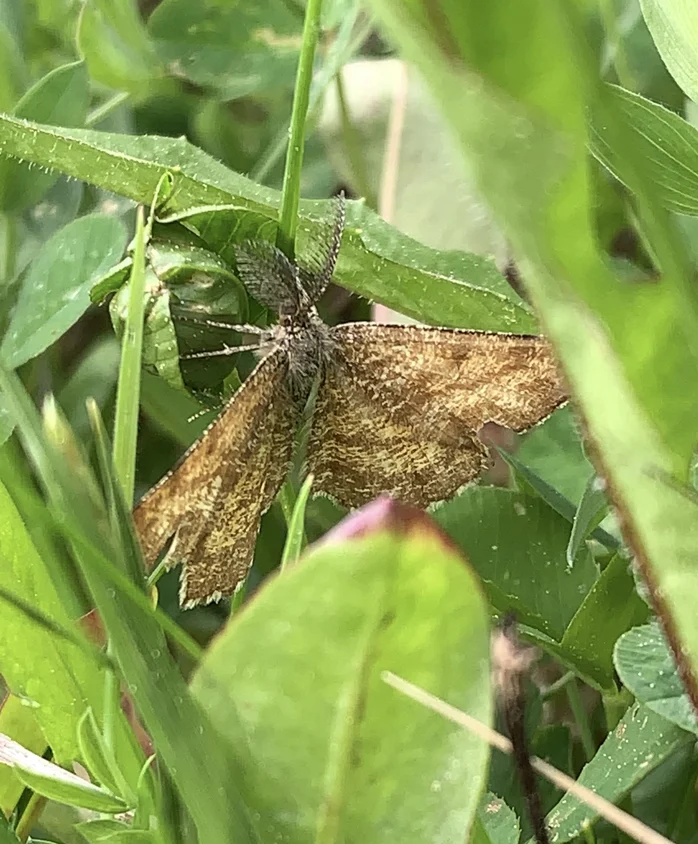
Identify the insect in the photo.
Ematurga atomaria
